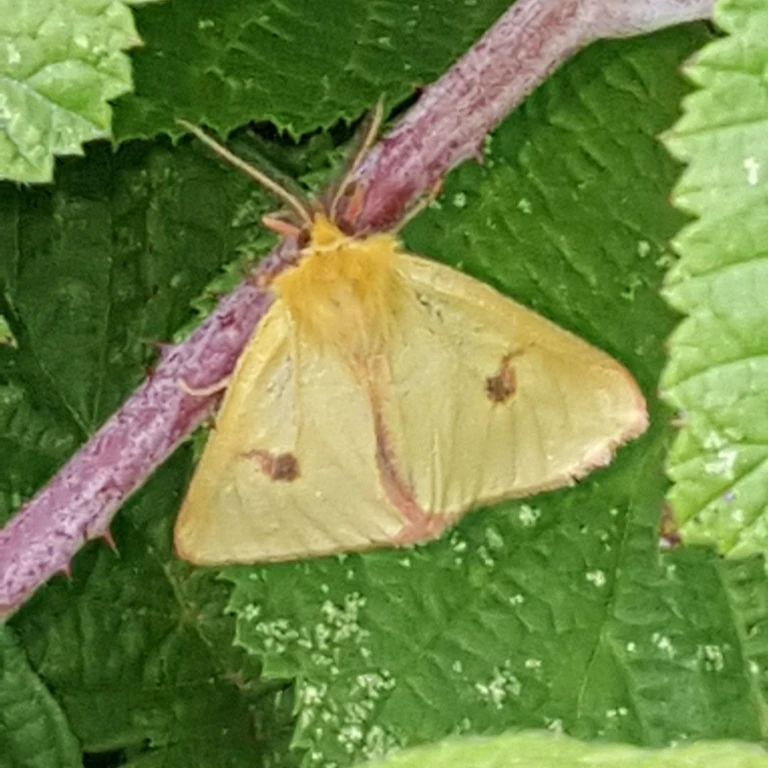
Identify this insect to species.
Diacrisia sannio
